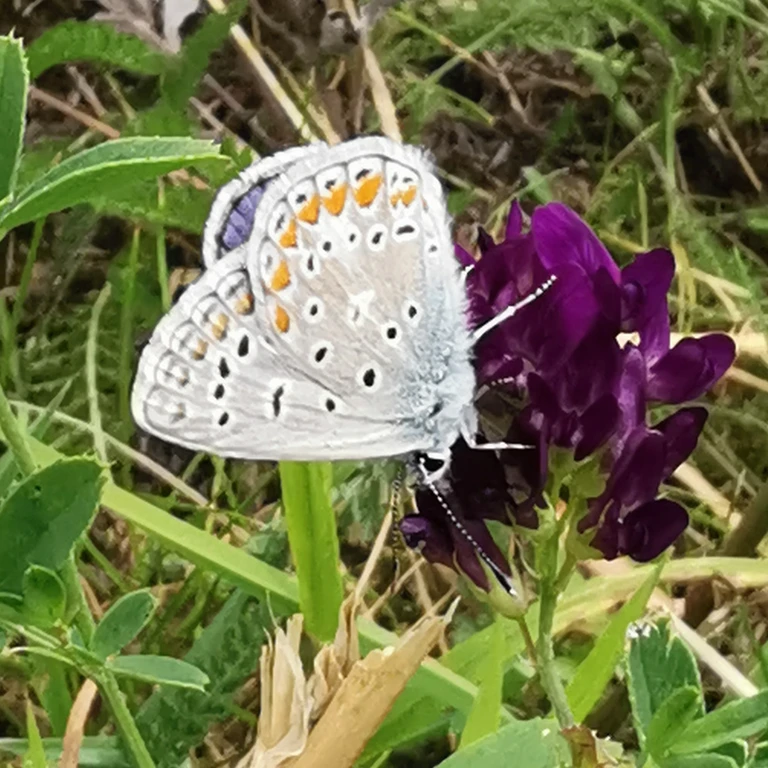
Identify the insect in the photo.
Polyommatus icarus
